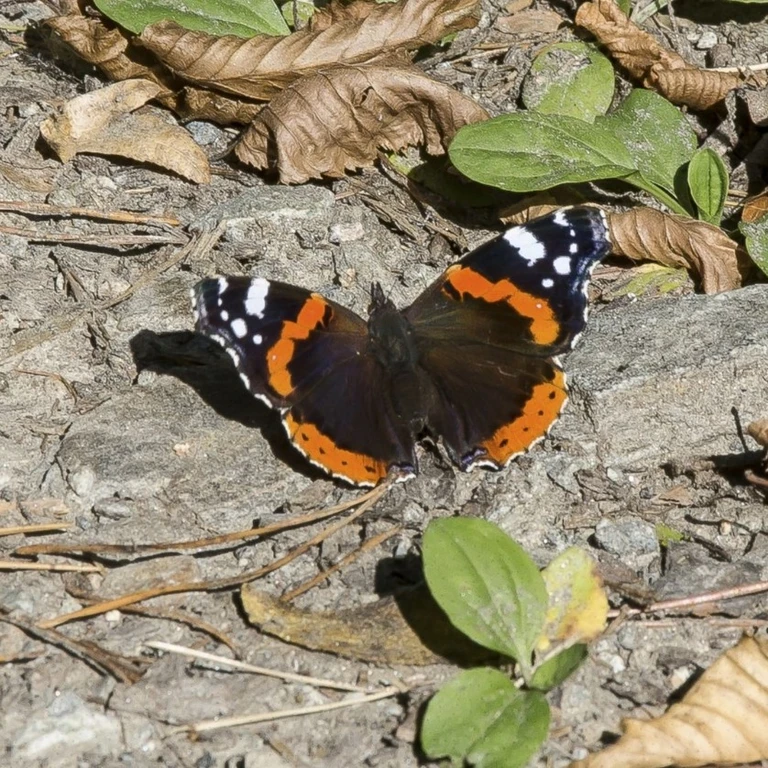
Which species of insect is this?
Vanessa atalanta
